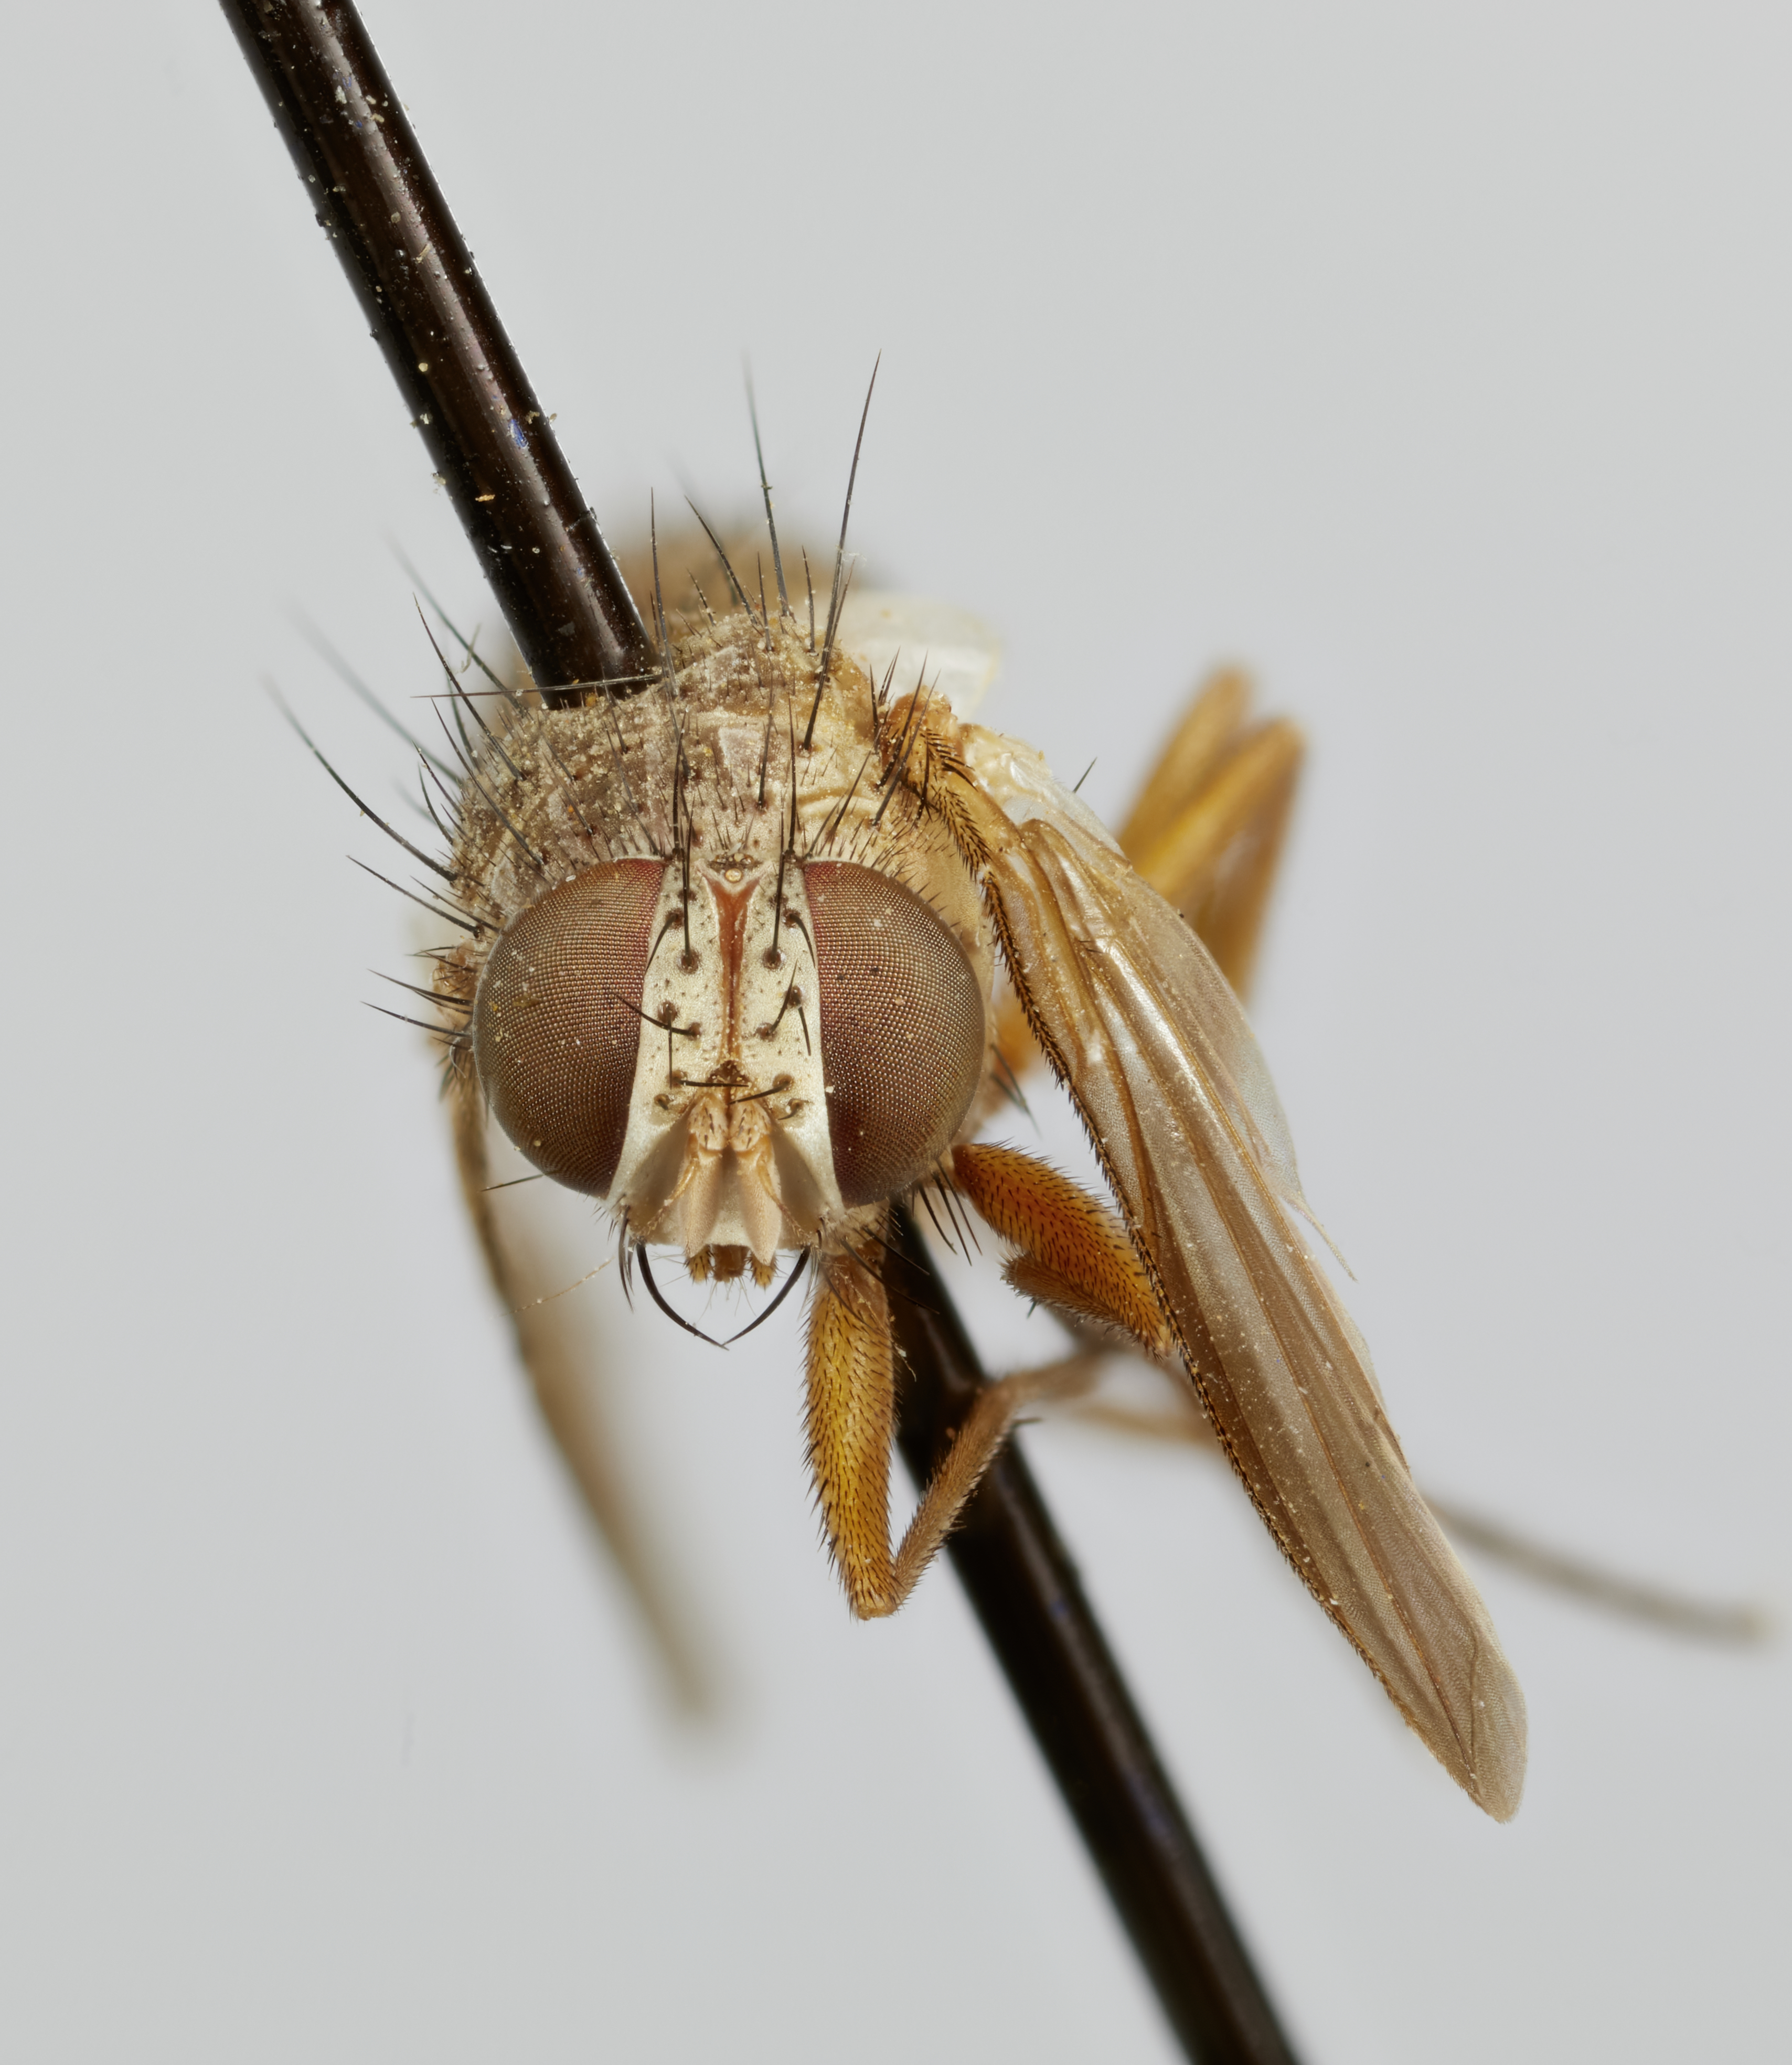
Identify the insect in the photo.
Ophirion mirabile
